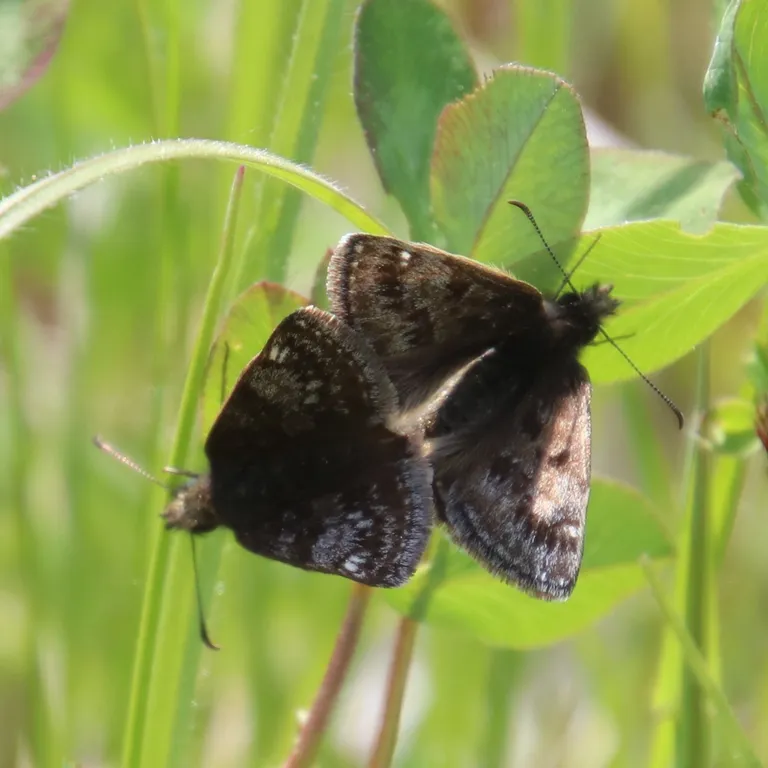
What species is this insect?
Erynnis tages
